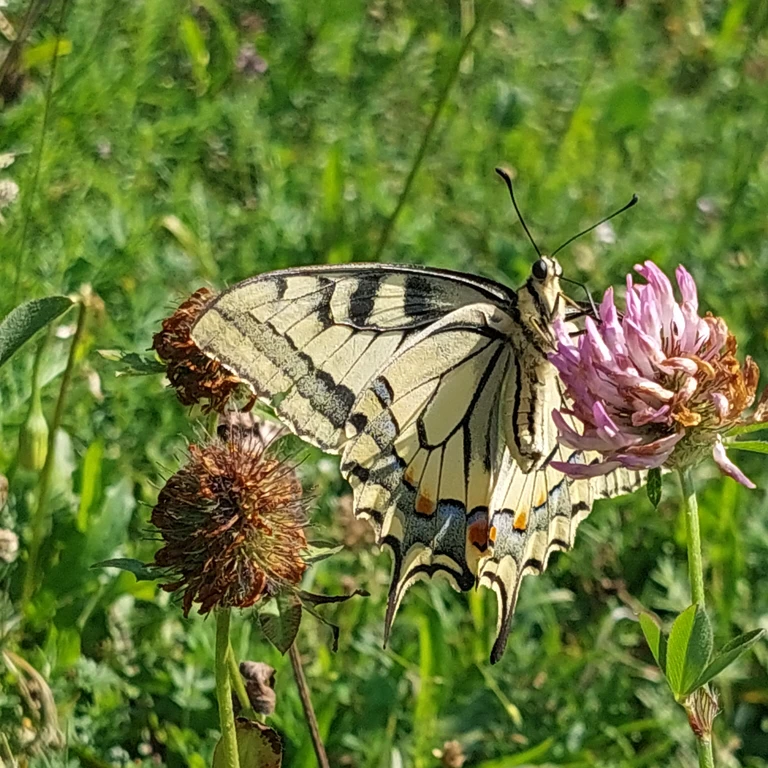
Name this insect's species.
Papilio machaon
